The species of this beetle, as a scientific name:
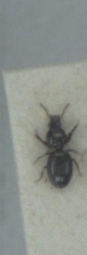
Dyschirius globosus
